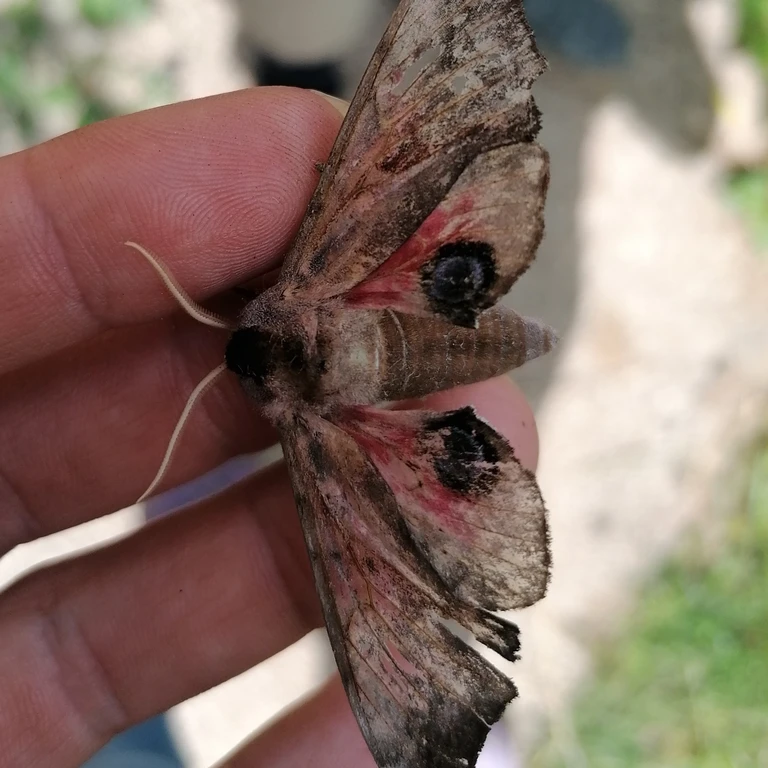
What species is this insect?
Smerinthus ocellata
